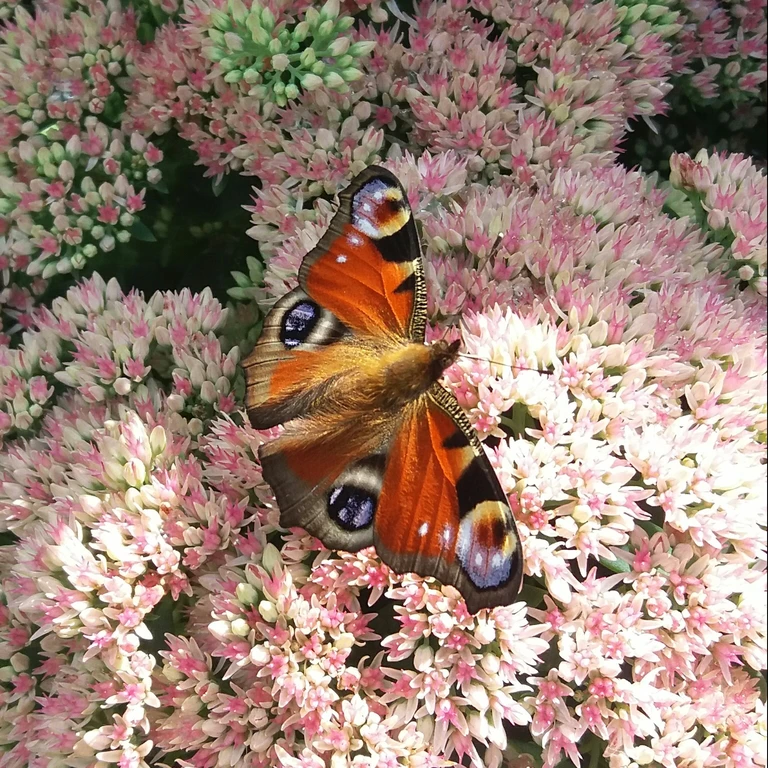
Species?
Aglais io
